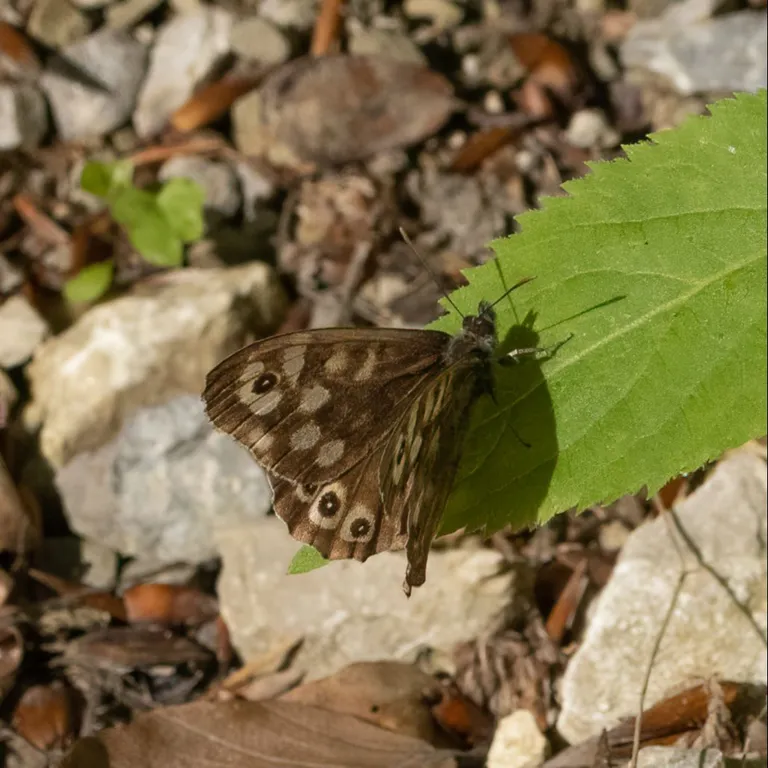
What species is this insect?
Pararge aegeria
